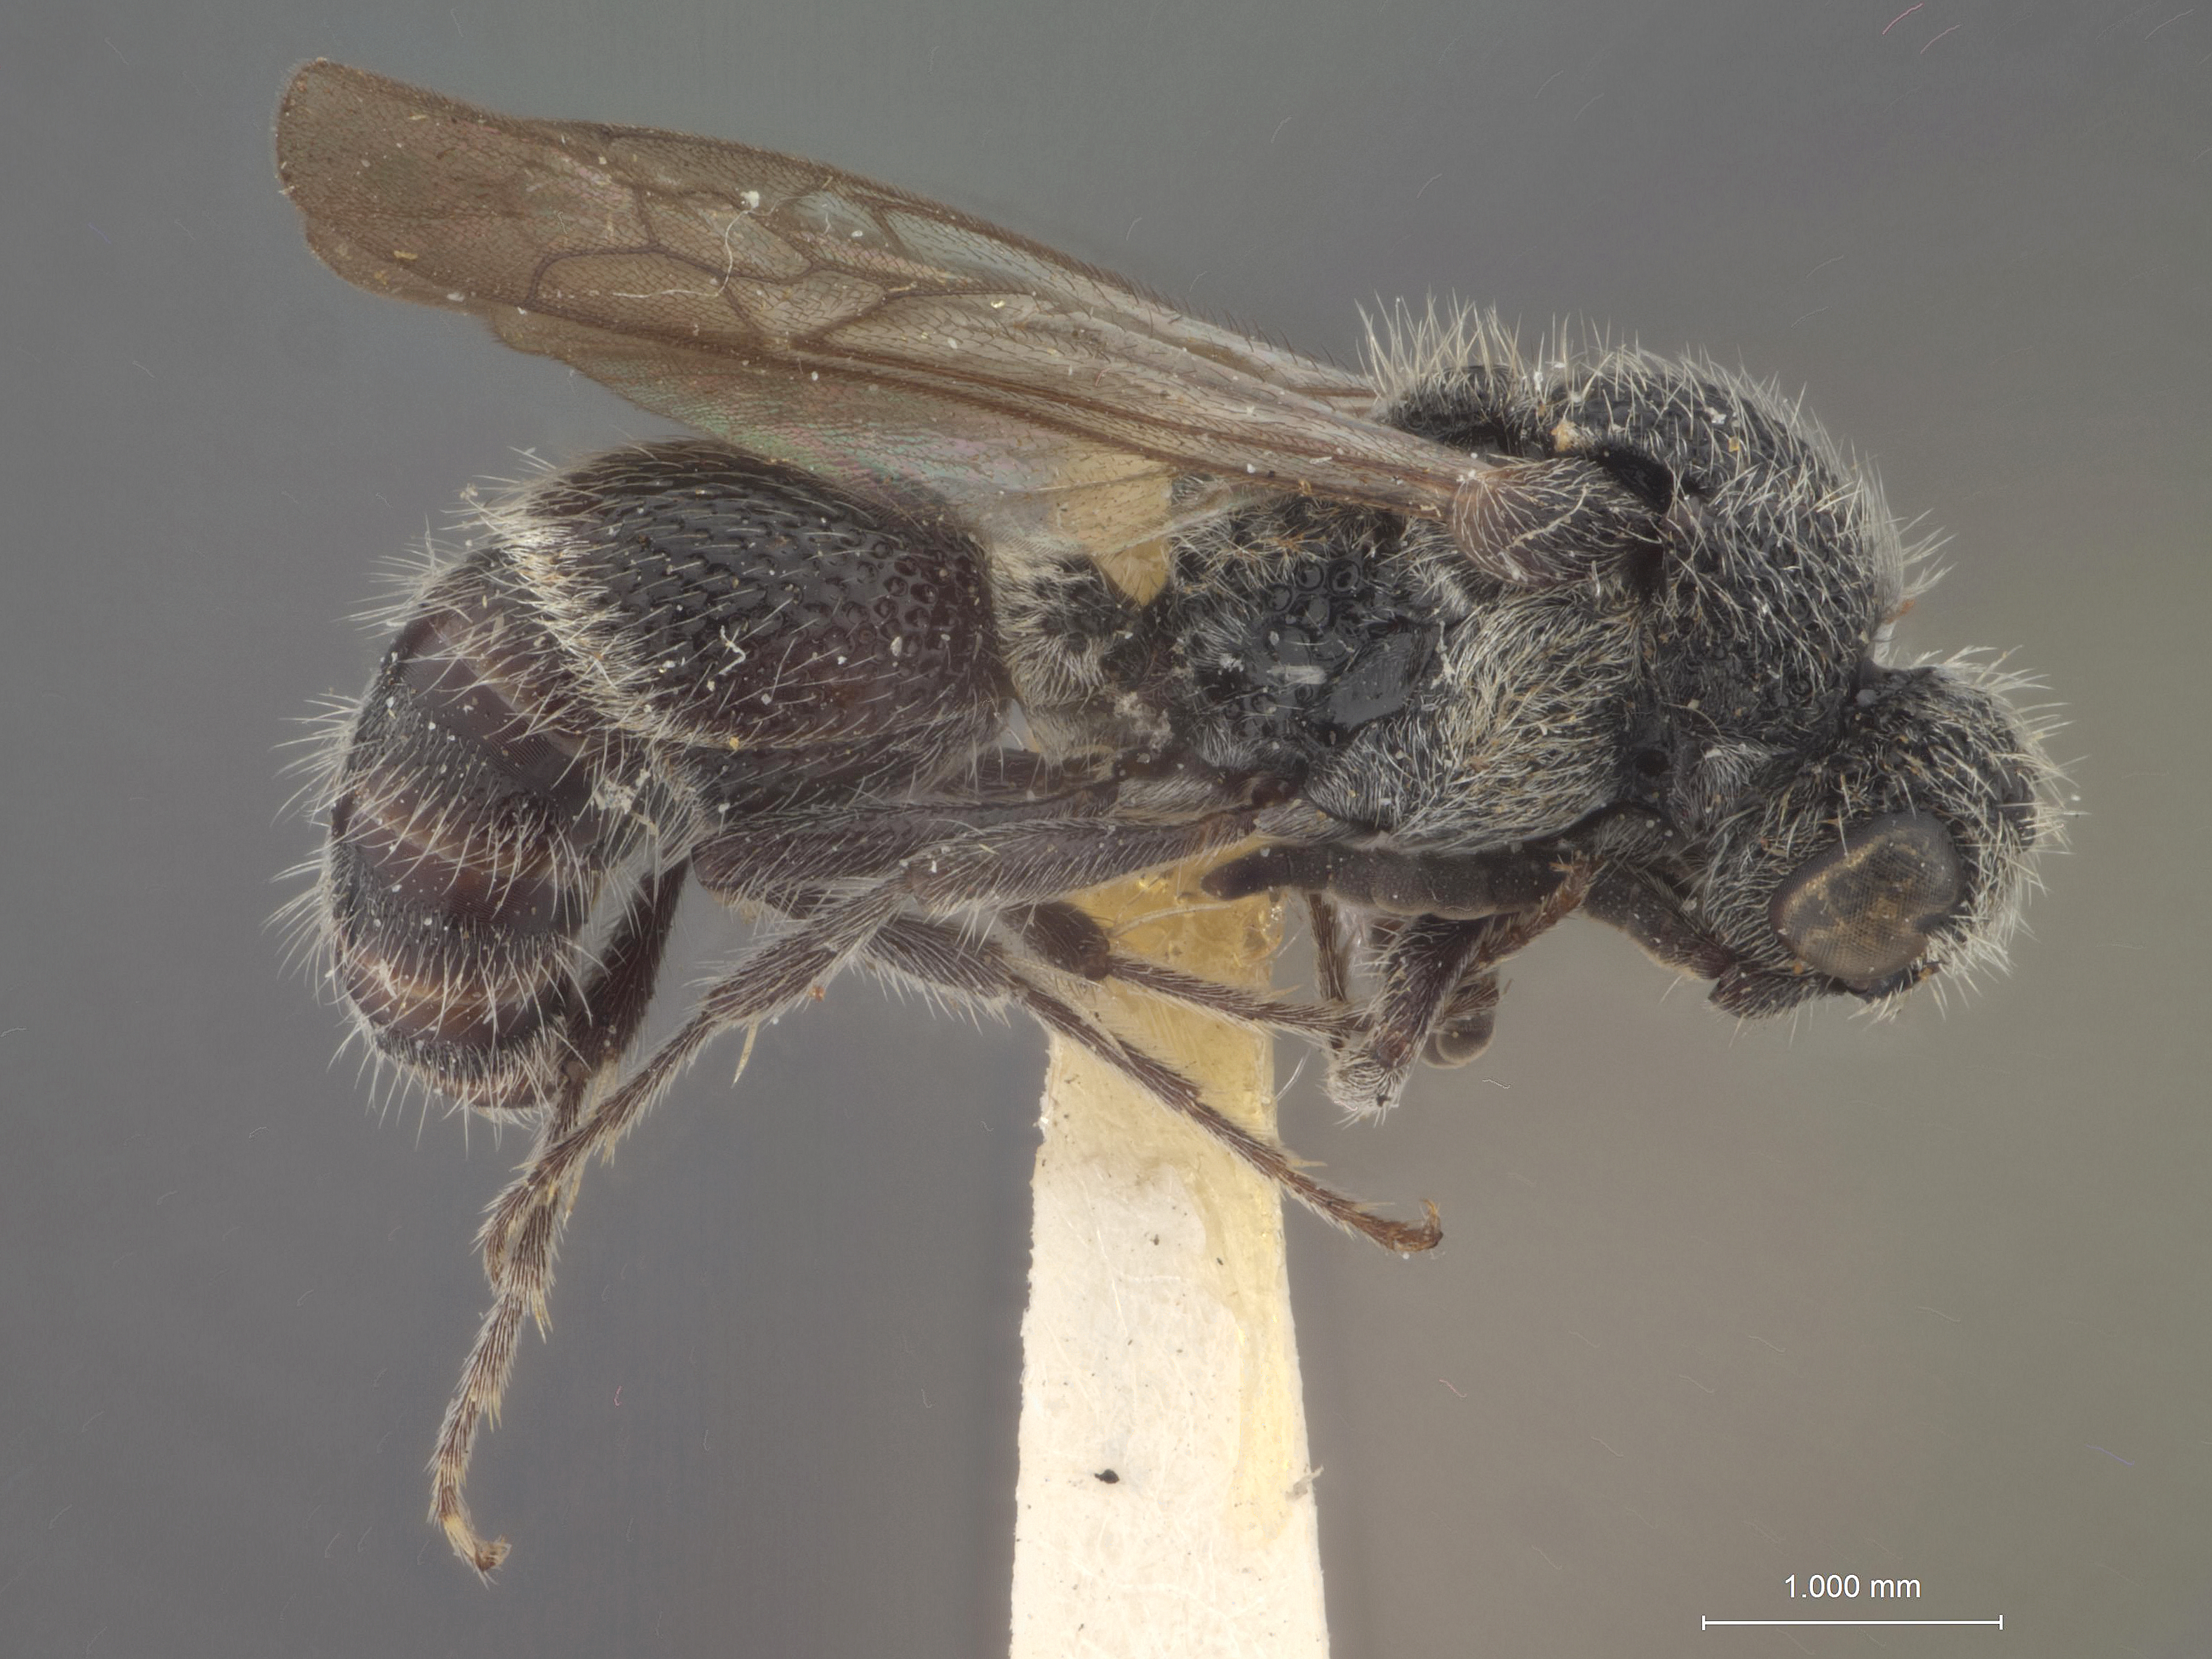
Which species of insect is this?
Ephuta confusa
